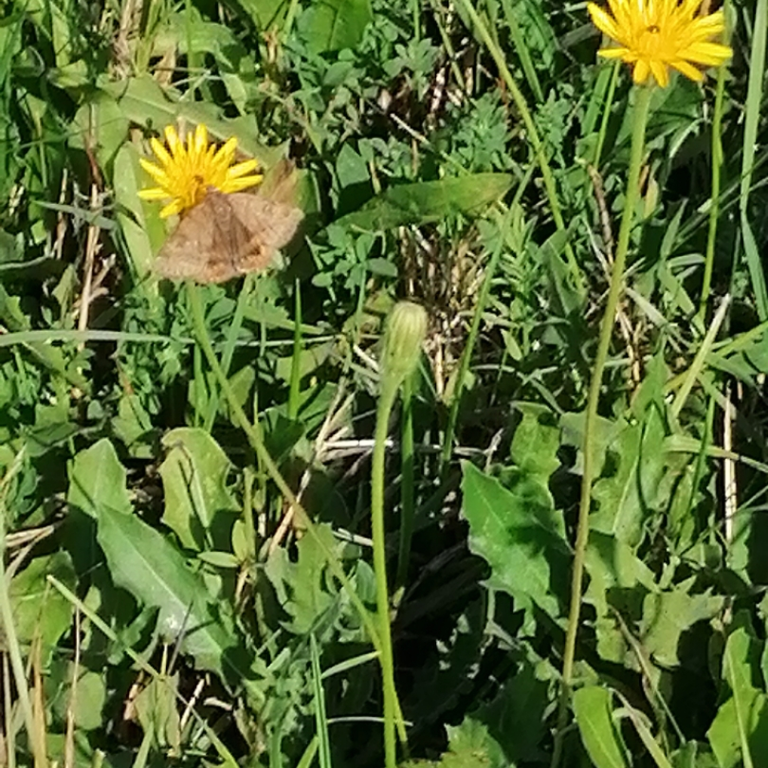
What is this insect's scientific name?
Euclidia glyphica
